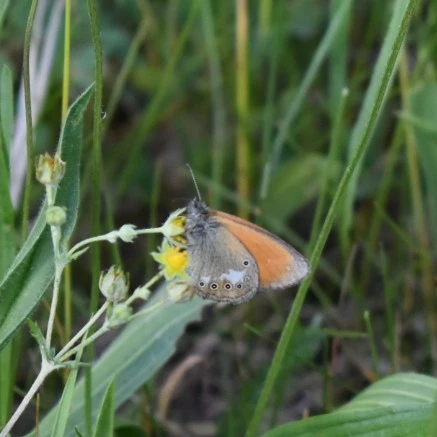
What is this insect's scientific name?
Coenonympha glycerion (also Coenonympha iphis)
